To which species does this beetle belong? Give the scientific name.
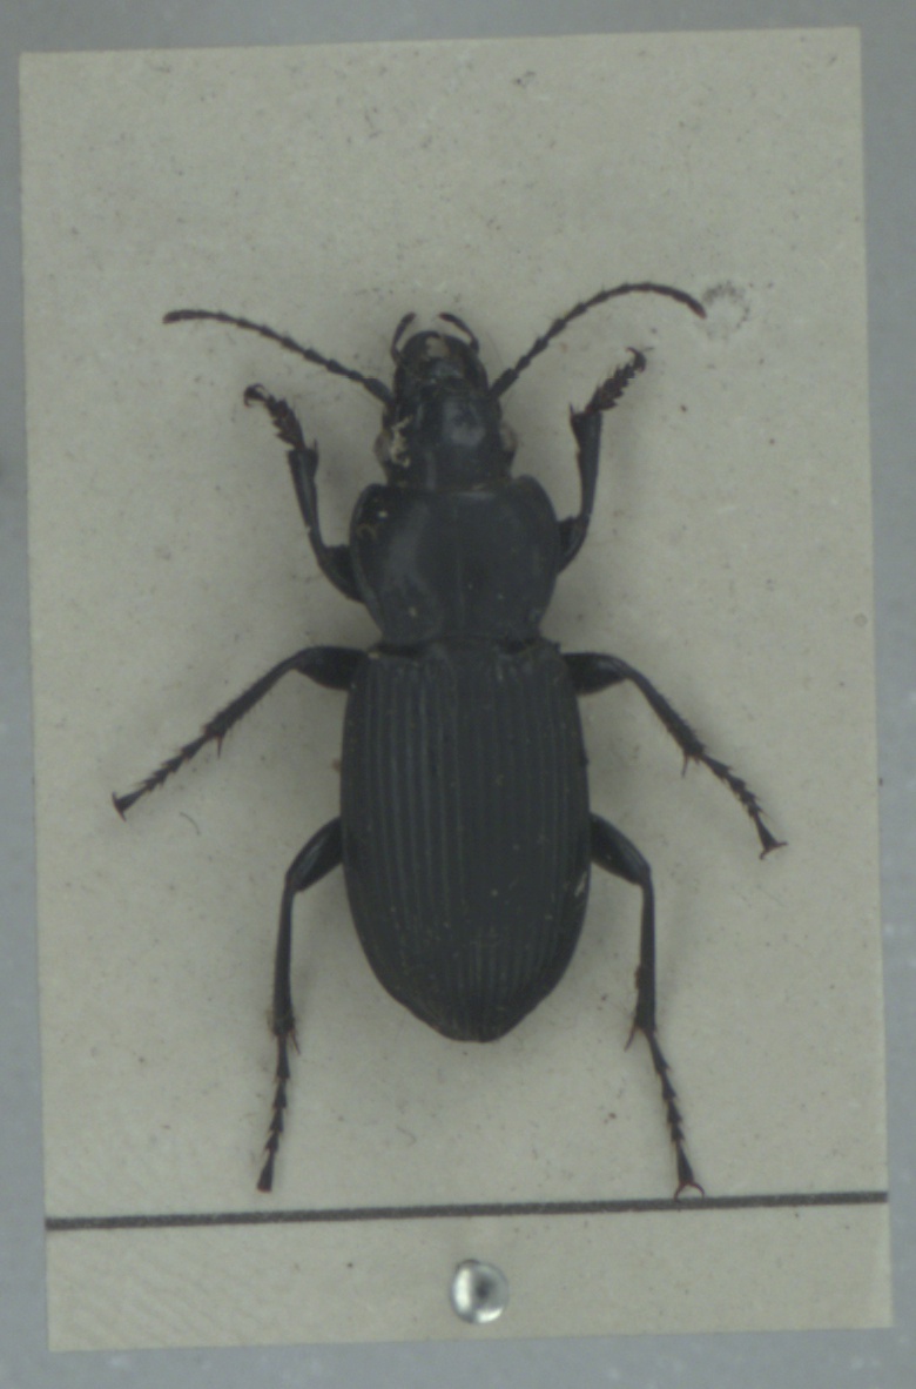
Pterostichus melanarius
